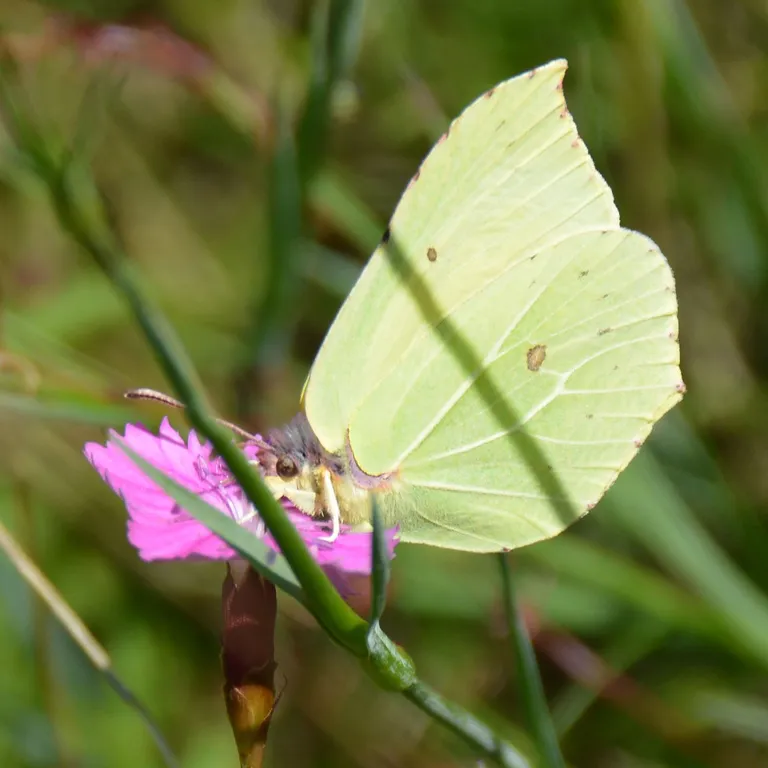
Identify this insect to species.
Gonepteryx rhamni
